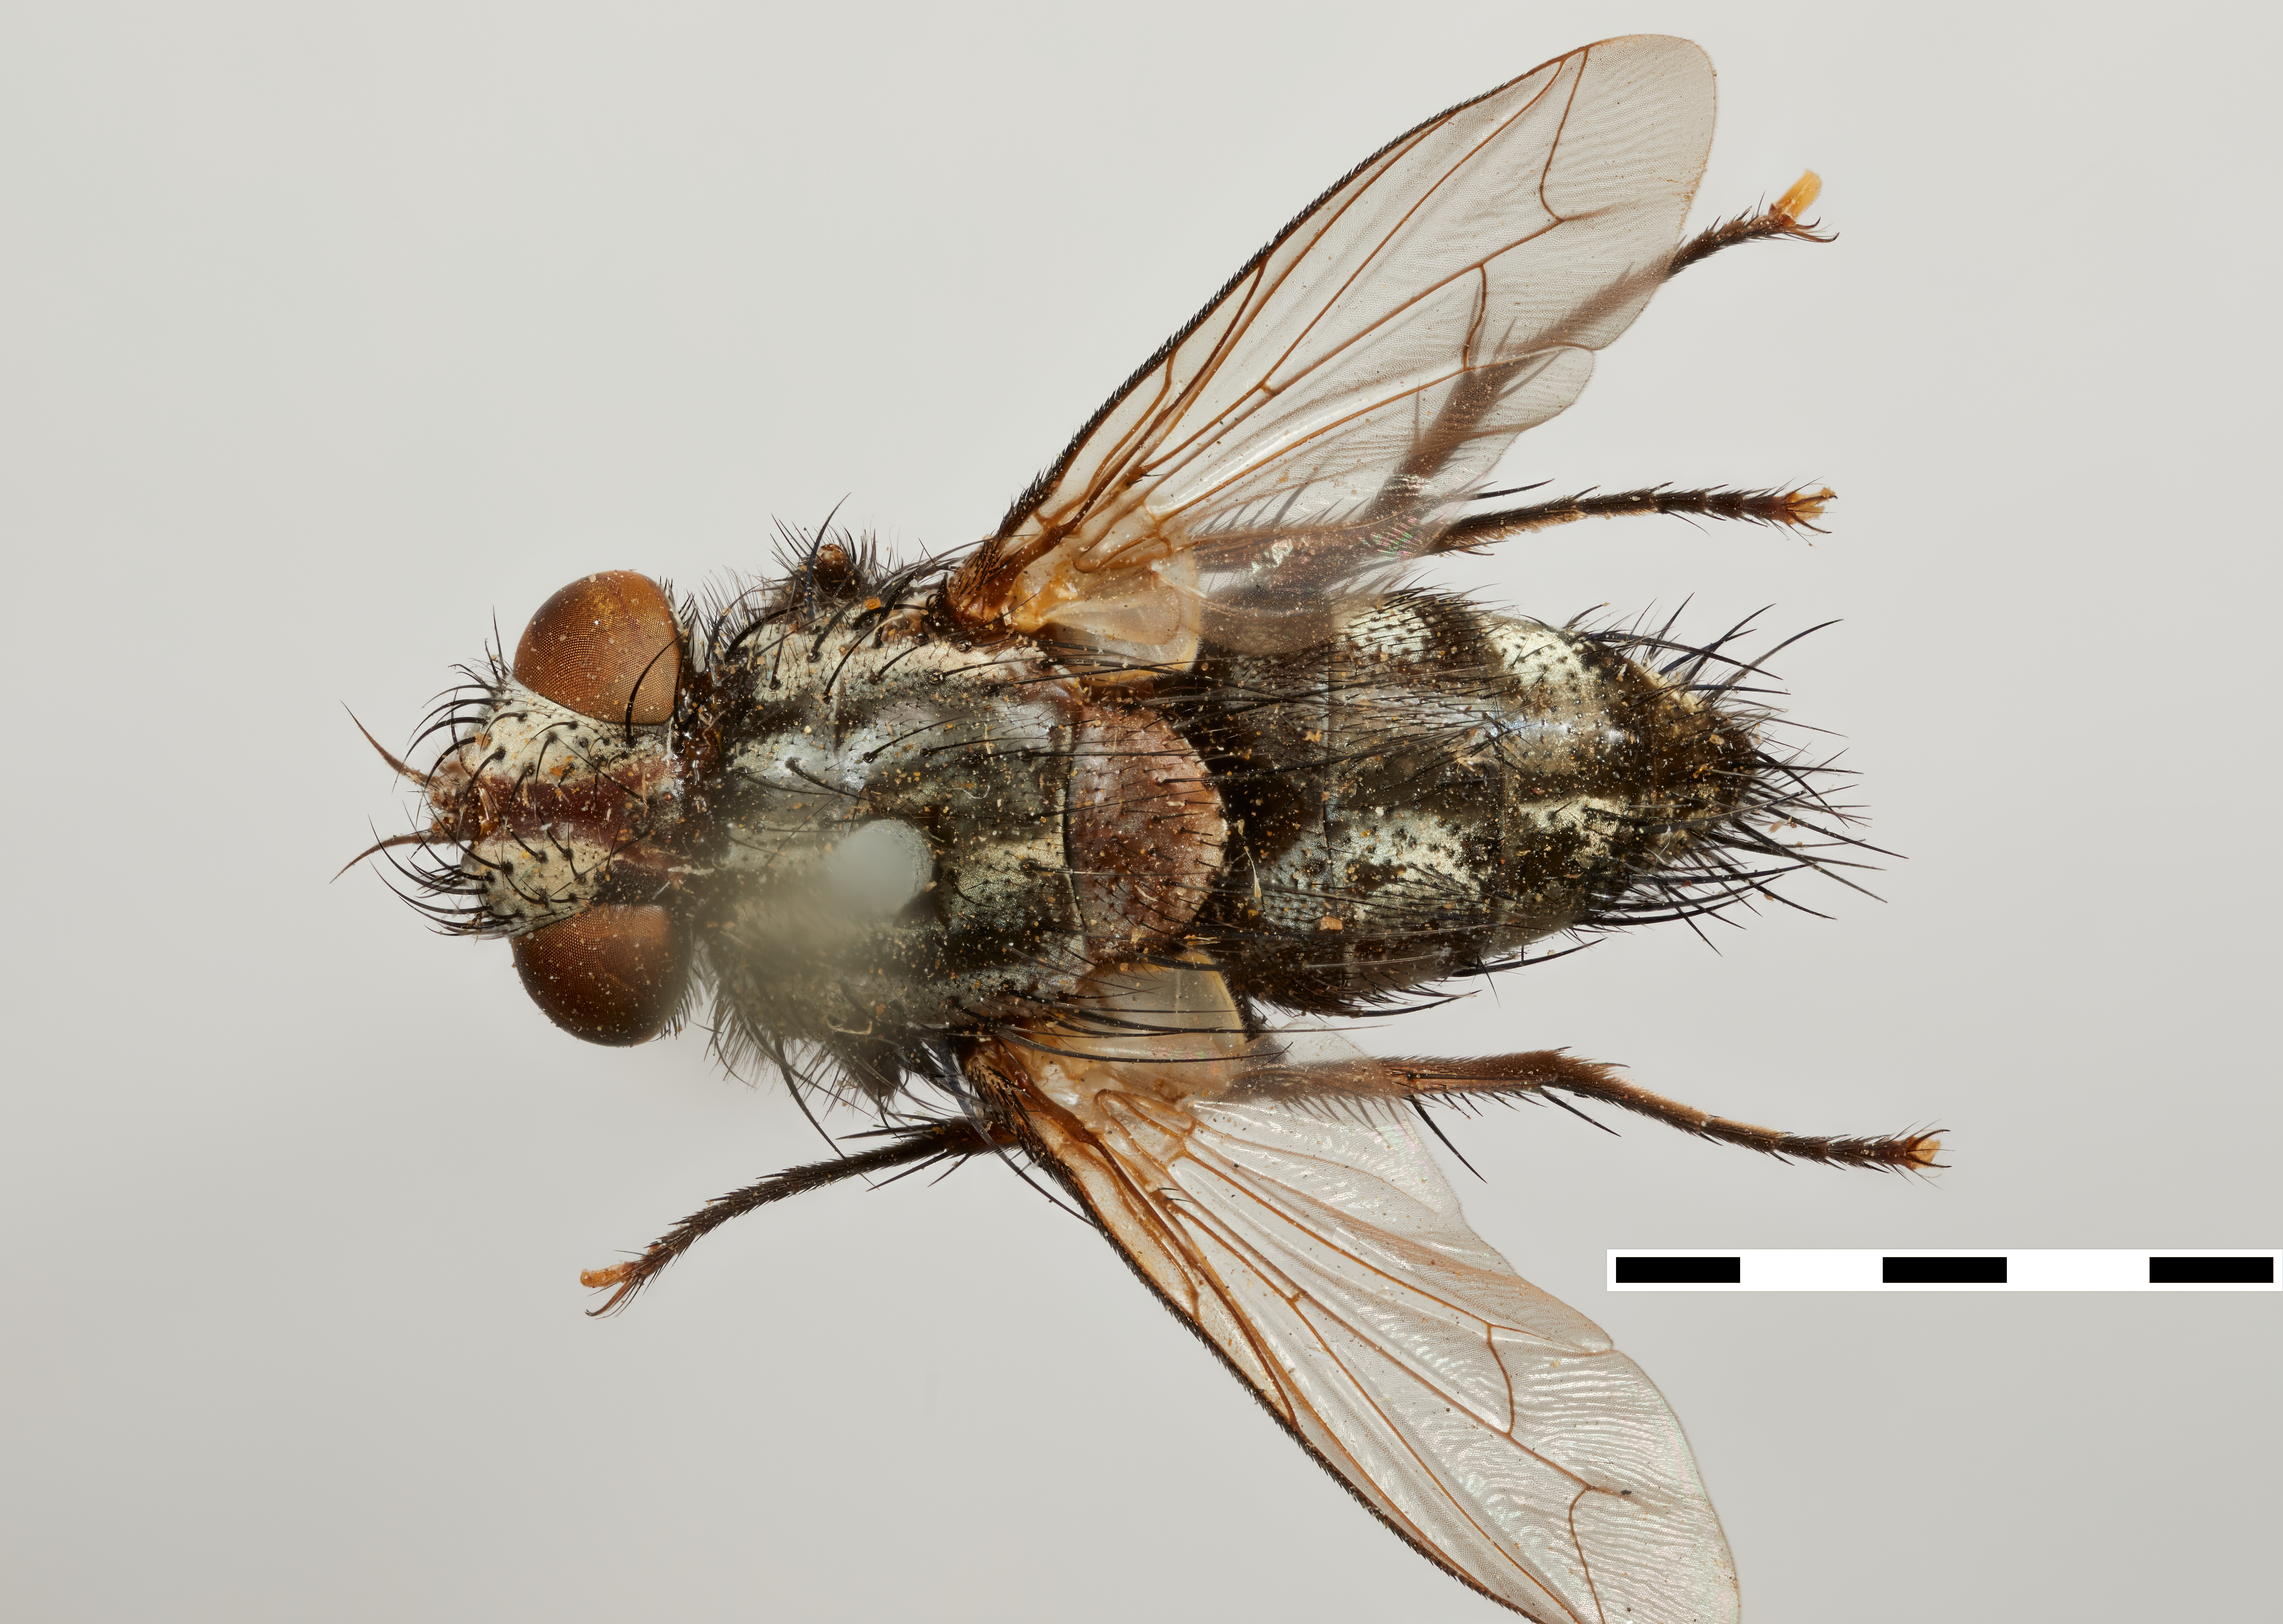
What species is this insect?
Phrissopolia desertorum
